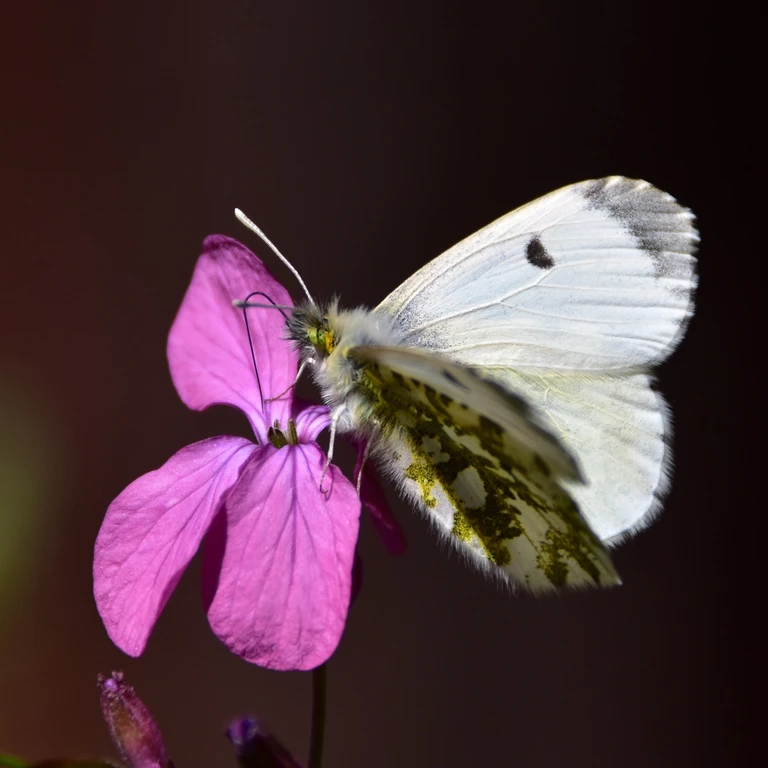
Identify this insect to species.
Anthocharis cardamines
